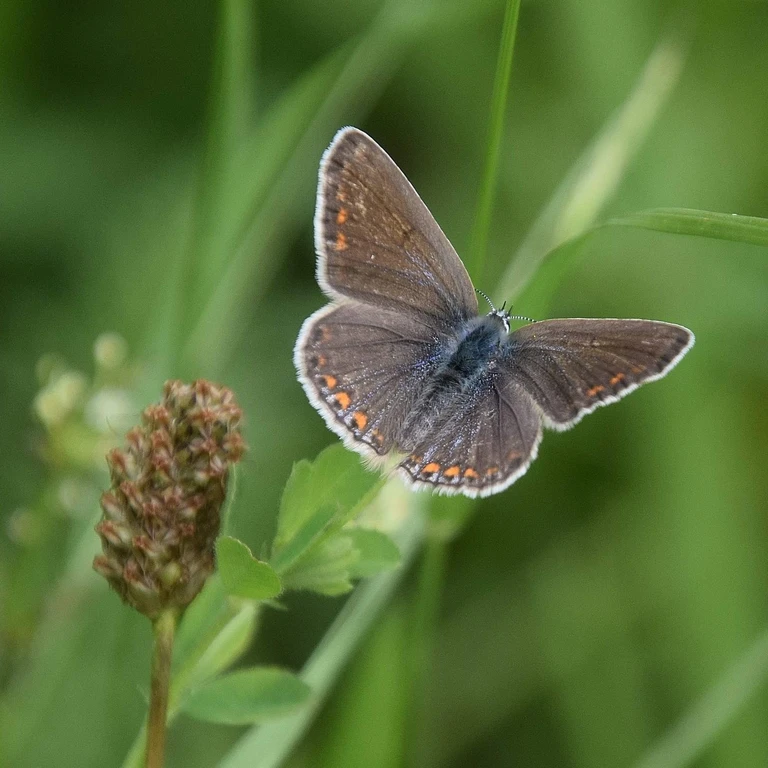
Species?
Polyommatus icarus
